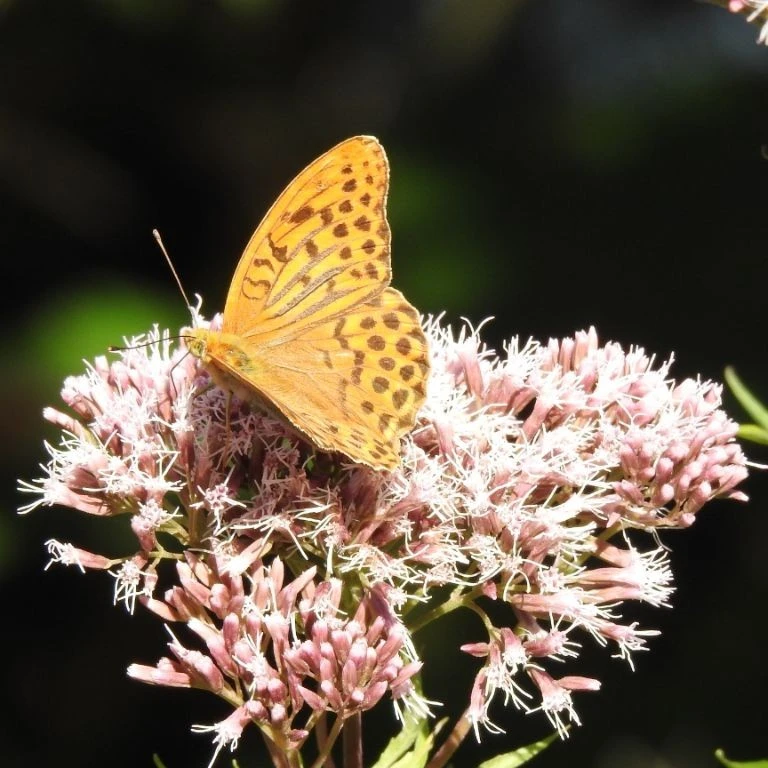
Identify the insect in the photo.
Argynnis paphia
